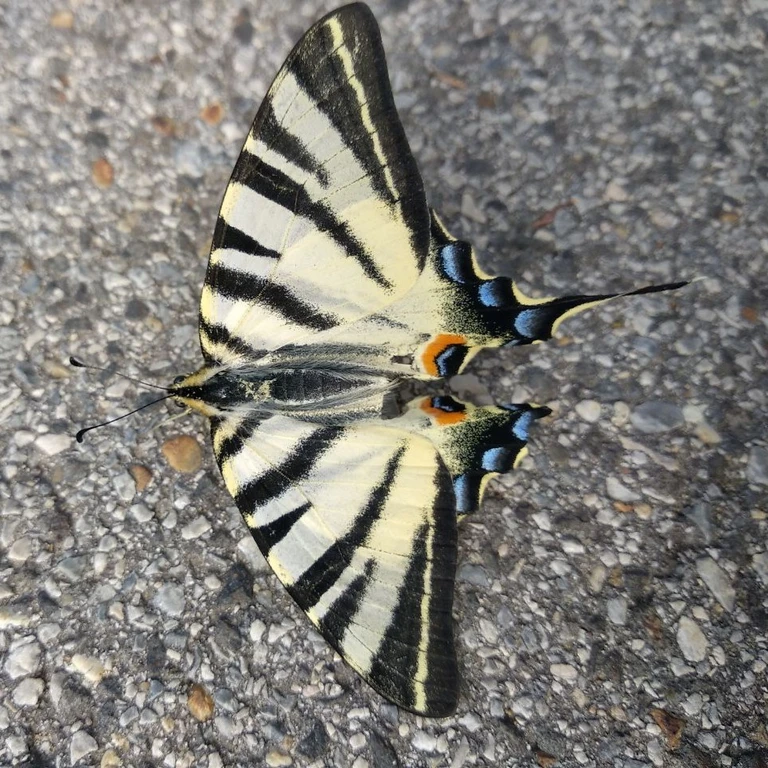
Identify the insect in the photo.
Iphiclides podalirius
